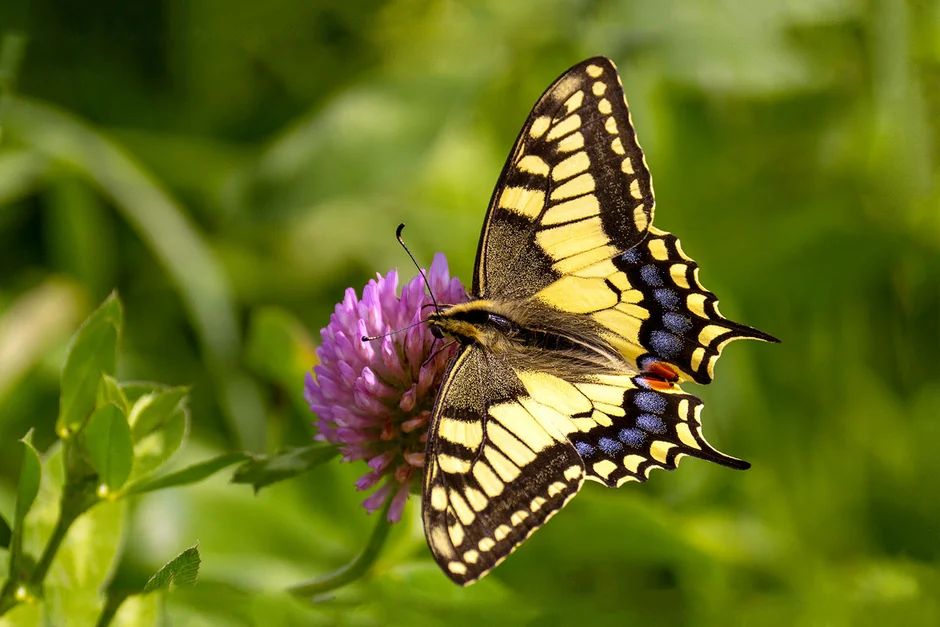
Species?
Papilio machaon
